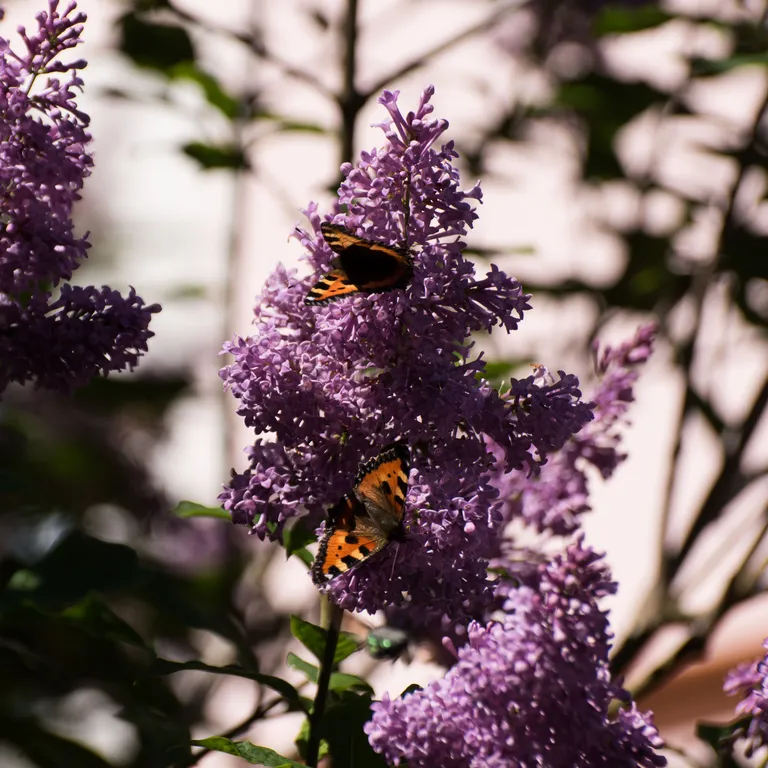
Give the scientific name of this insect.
Aglais urticae
